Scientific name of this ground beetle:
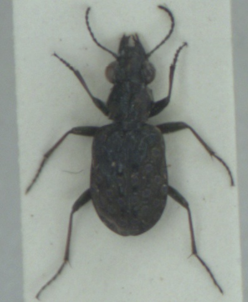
Elaphrus cupreus
